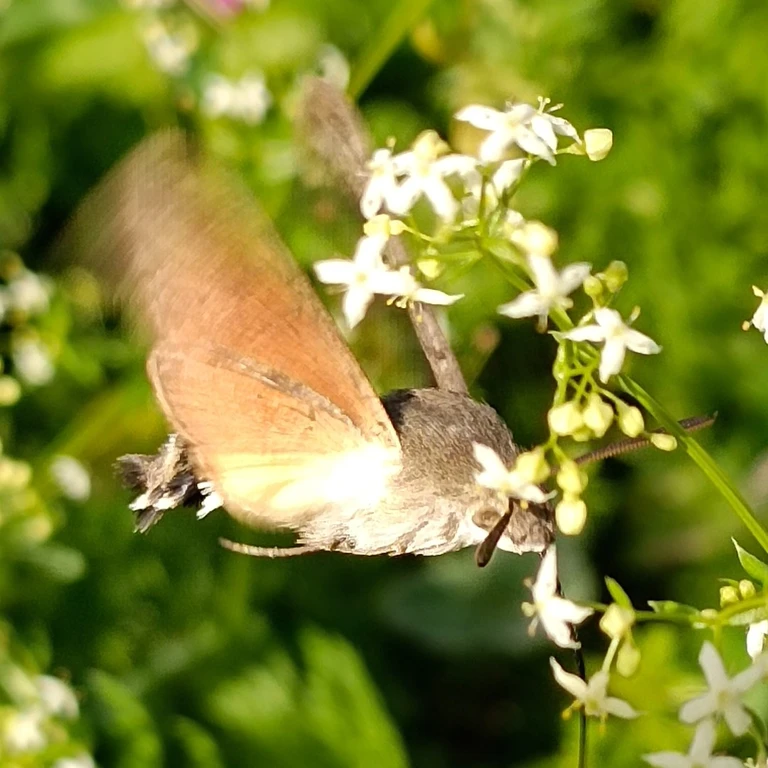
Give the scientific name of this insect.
Macroglossum stellatarum
